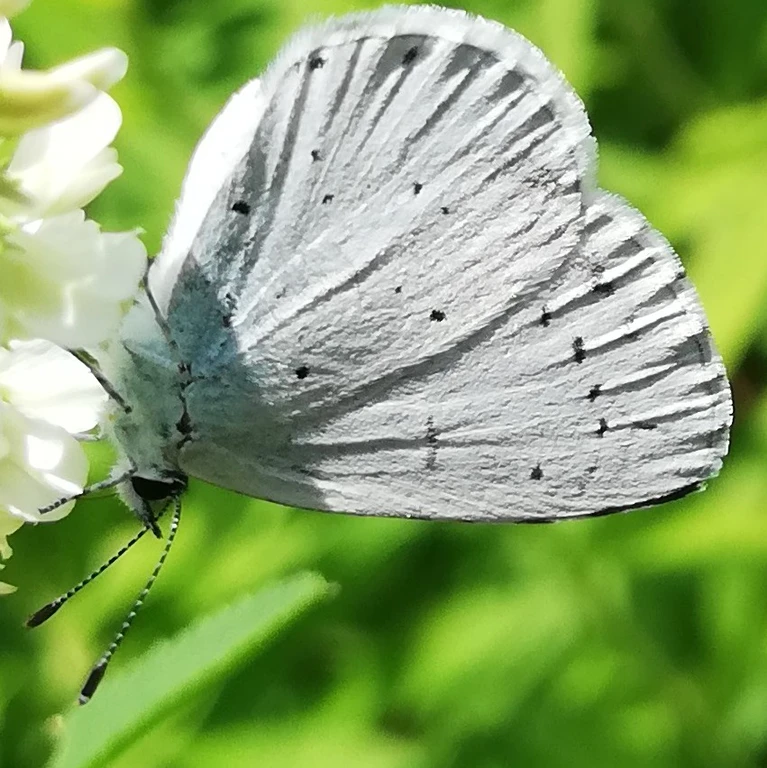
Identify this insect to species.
Celastrina argiolus
